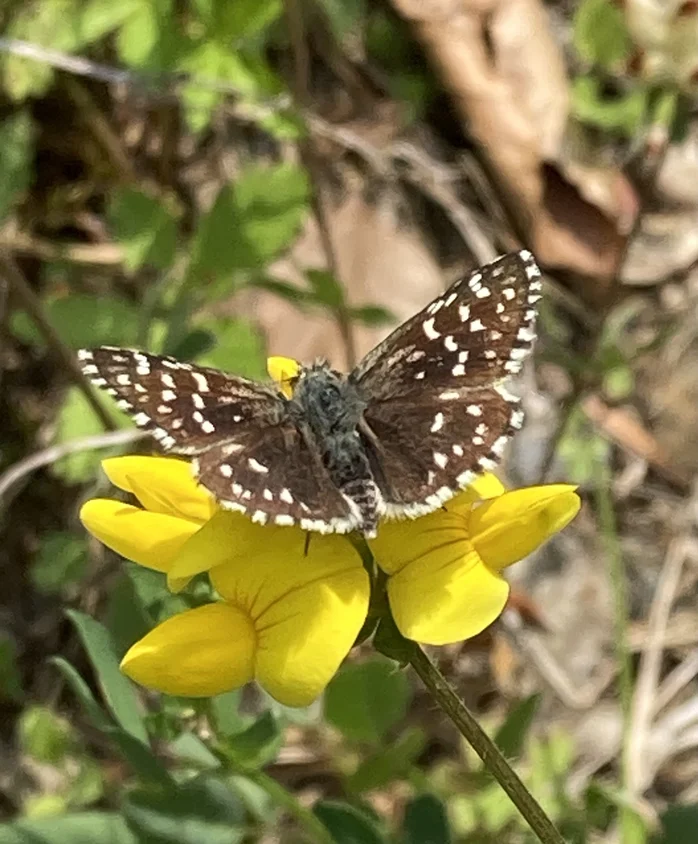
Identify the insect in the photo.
Pyrgus malvae
